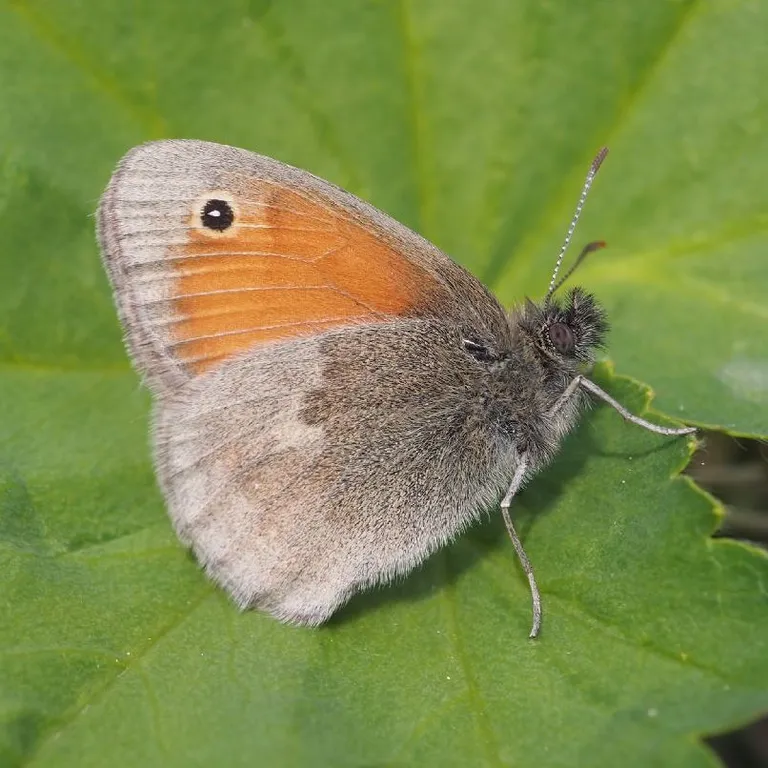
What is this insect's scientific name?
Coenonympha pamphilus
